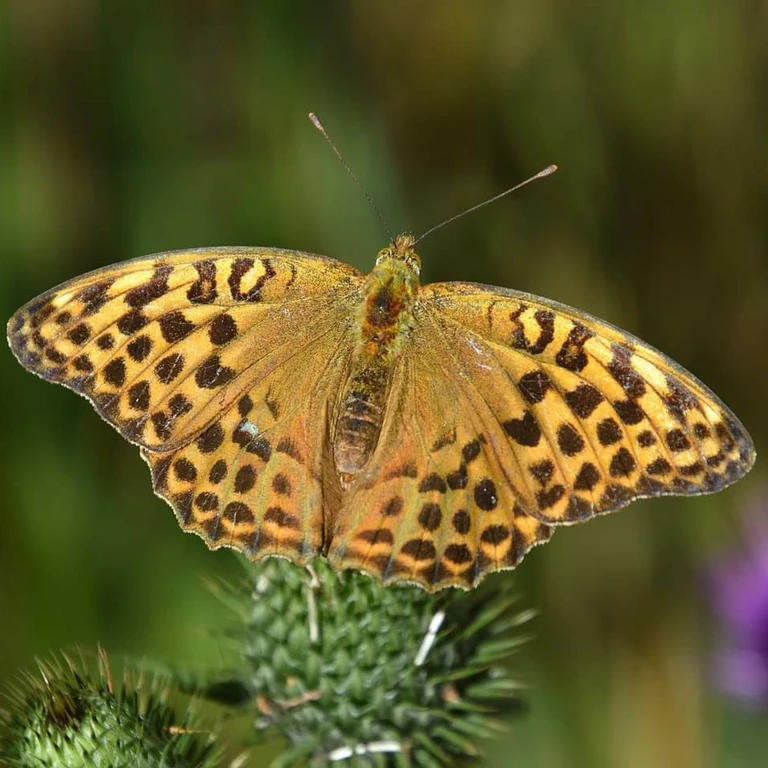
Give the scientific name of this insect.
Argynnis paphia
